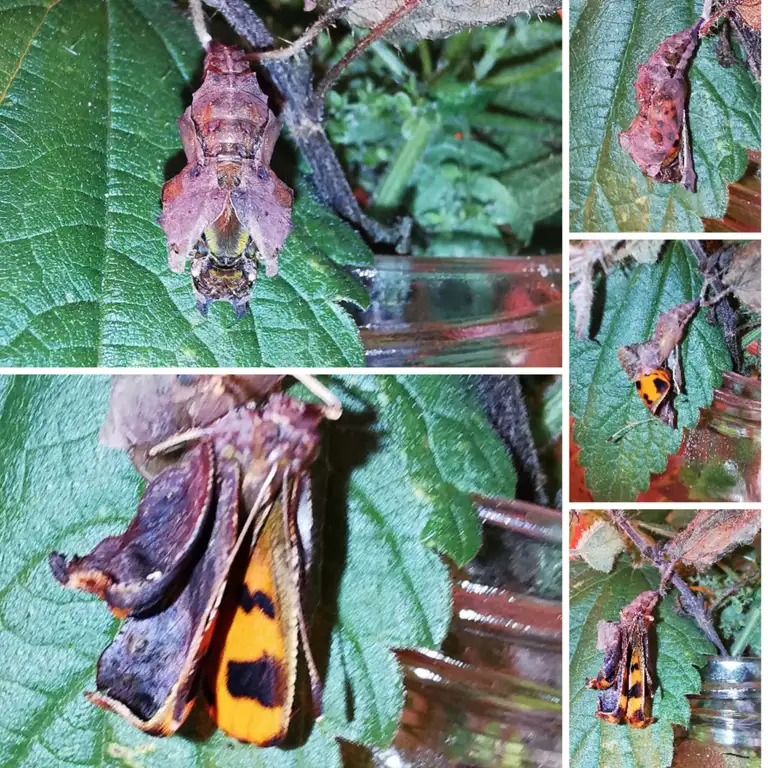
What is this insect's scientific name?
Polygonia c-album
